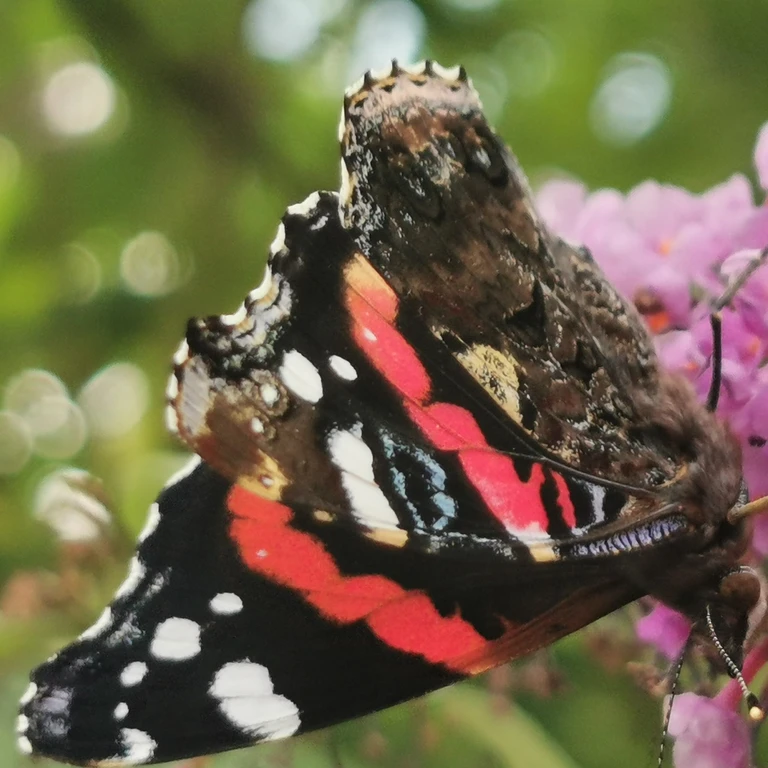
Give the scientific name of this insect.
Vanessa atalanta
